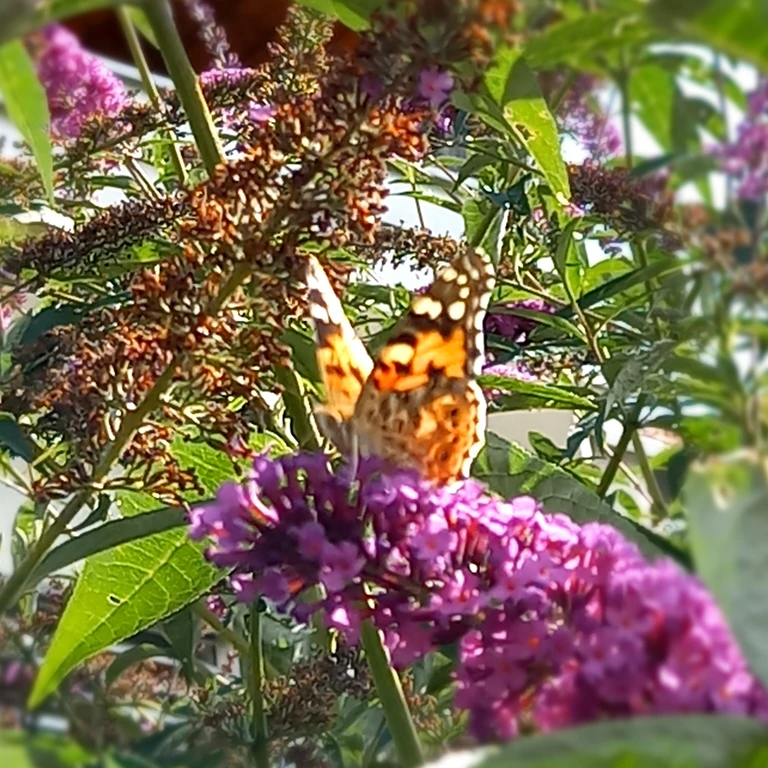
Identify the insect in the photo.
Vanessa cardui
